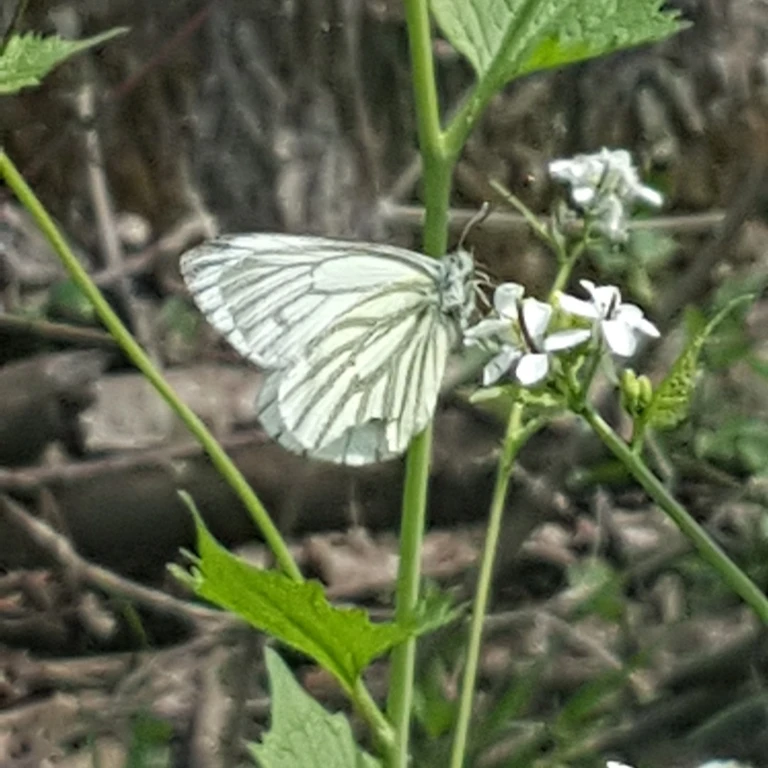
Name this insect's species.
Pieris napi
